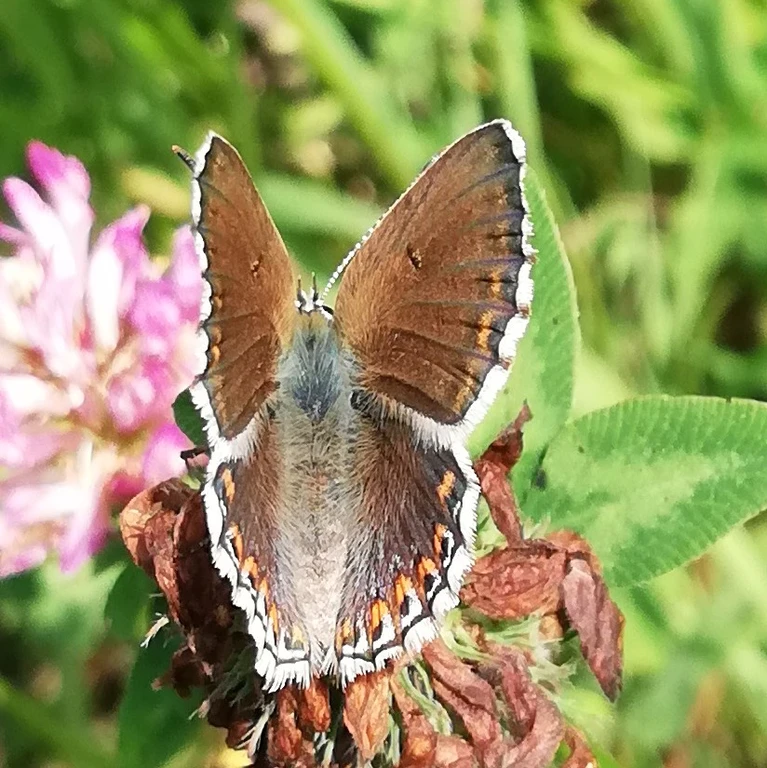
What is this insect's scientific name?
Lysandra bellargus
